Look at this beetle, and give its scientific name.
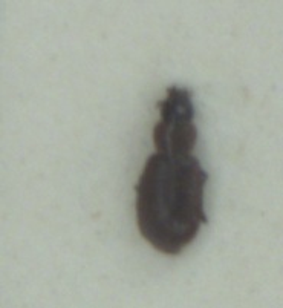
Acupalpus dubius
